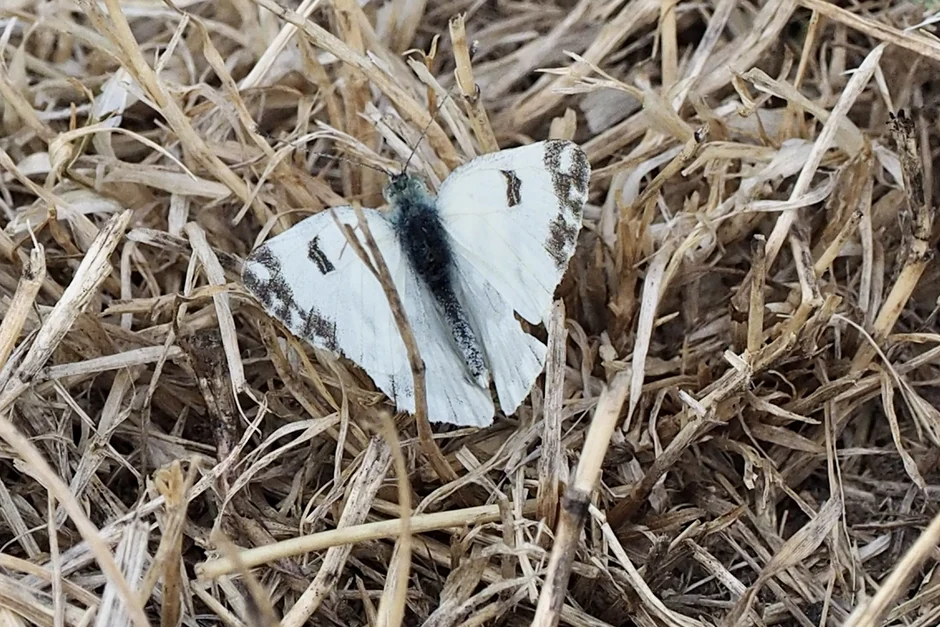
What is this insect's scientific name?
Pontia edusa
